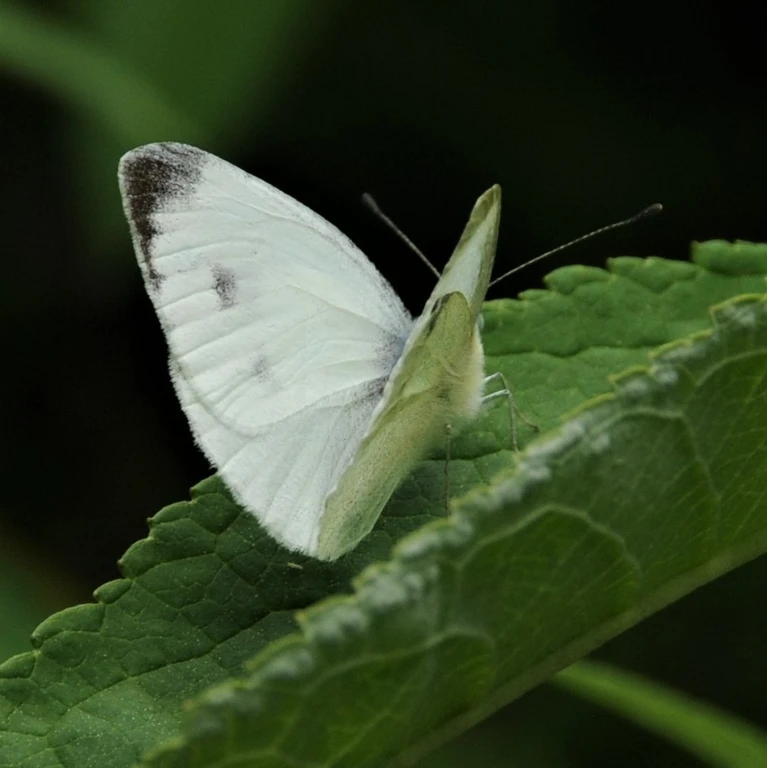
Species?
Pieris mannii
